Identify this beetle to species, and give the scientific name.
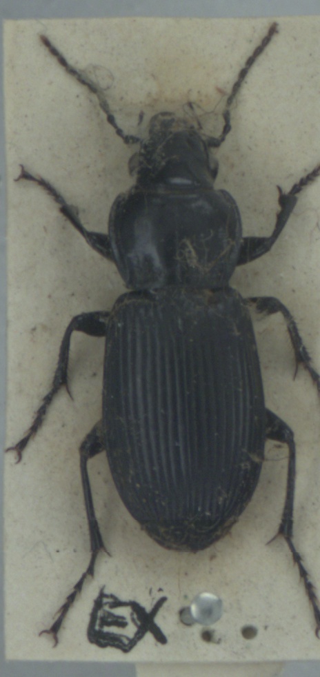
Pterostichus melanarius
